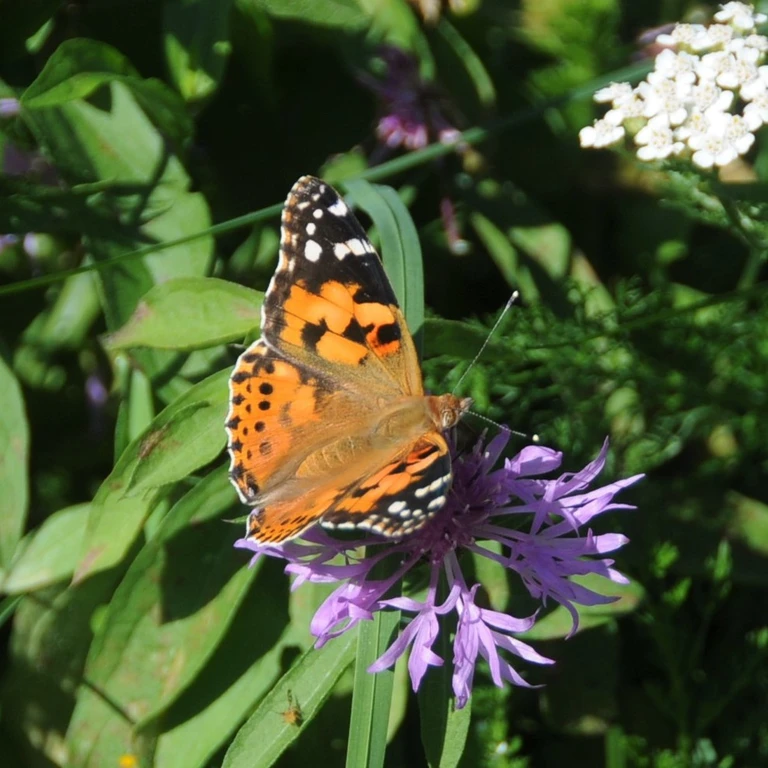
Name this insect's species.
Vanessa cardui
